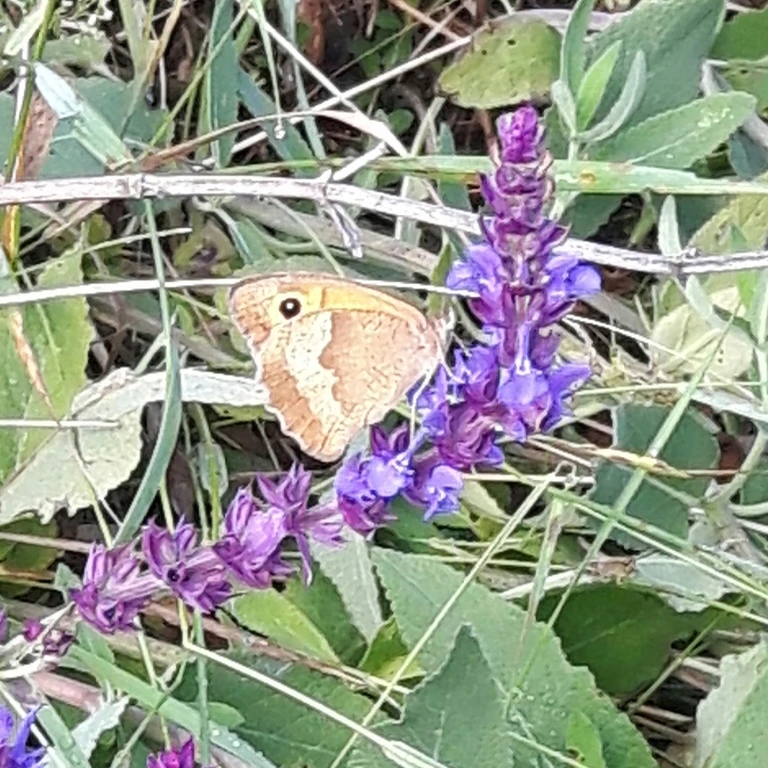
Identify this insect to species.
Maniola jurtina
